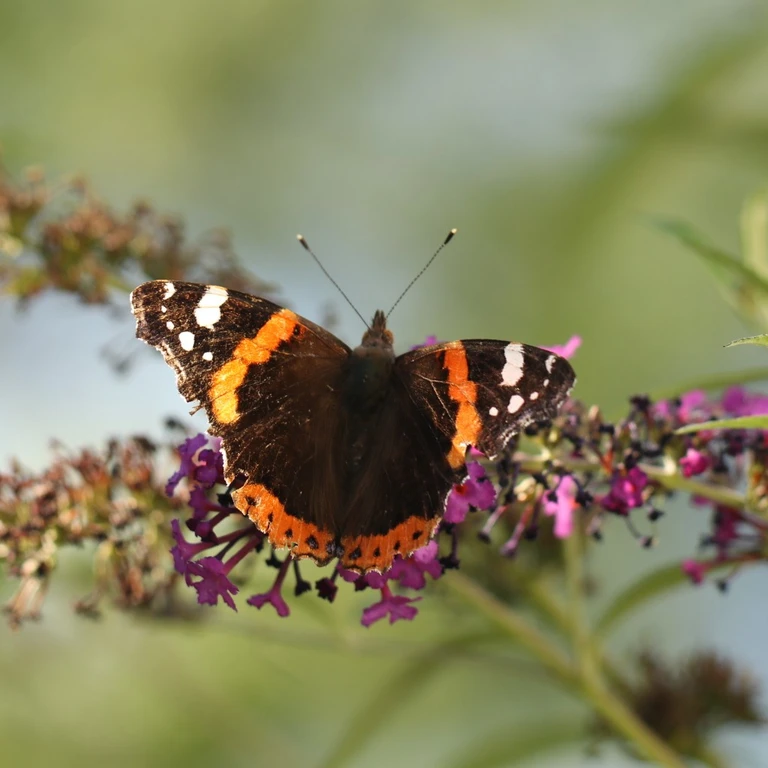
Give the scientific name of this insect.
Vanessa atalanta
